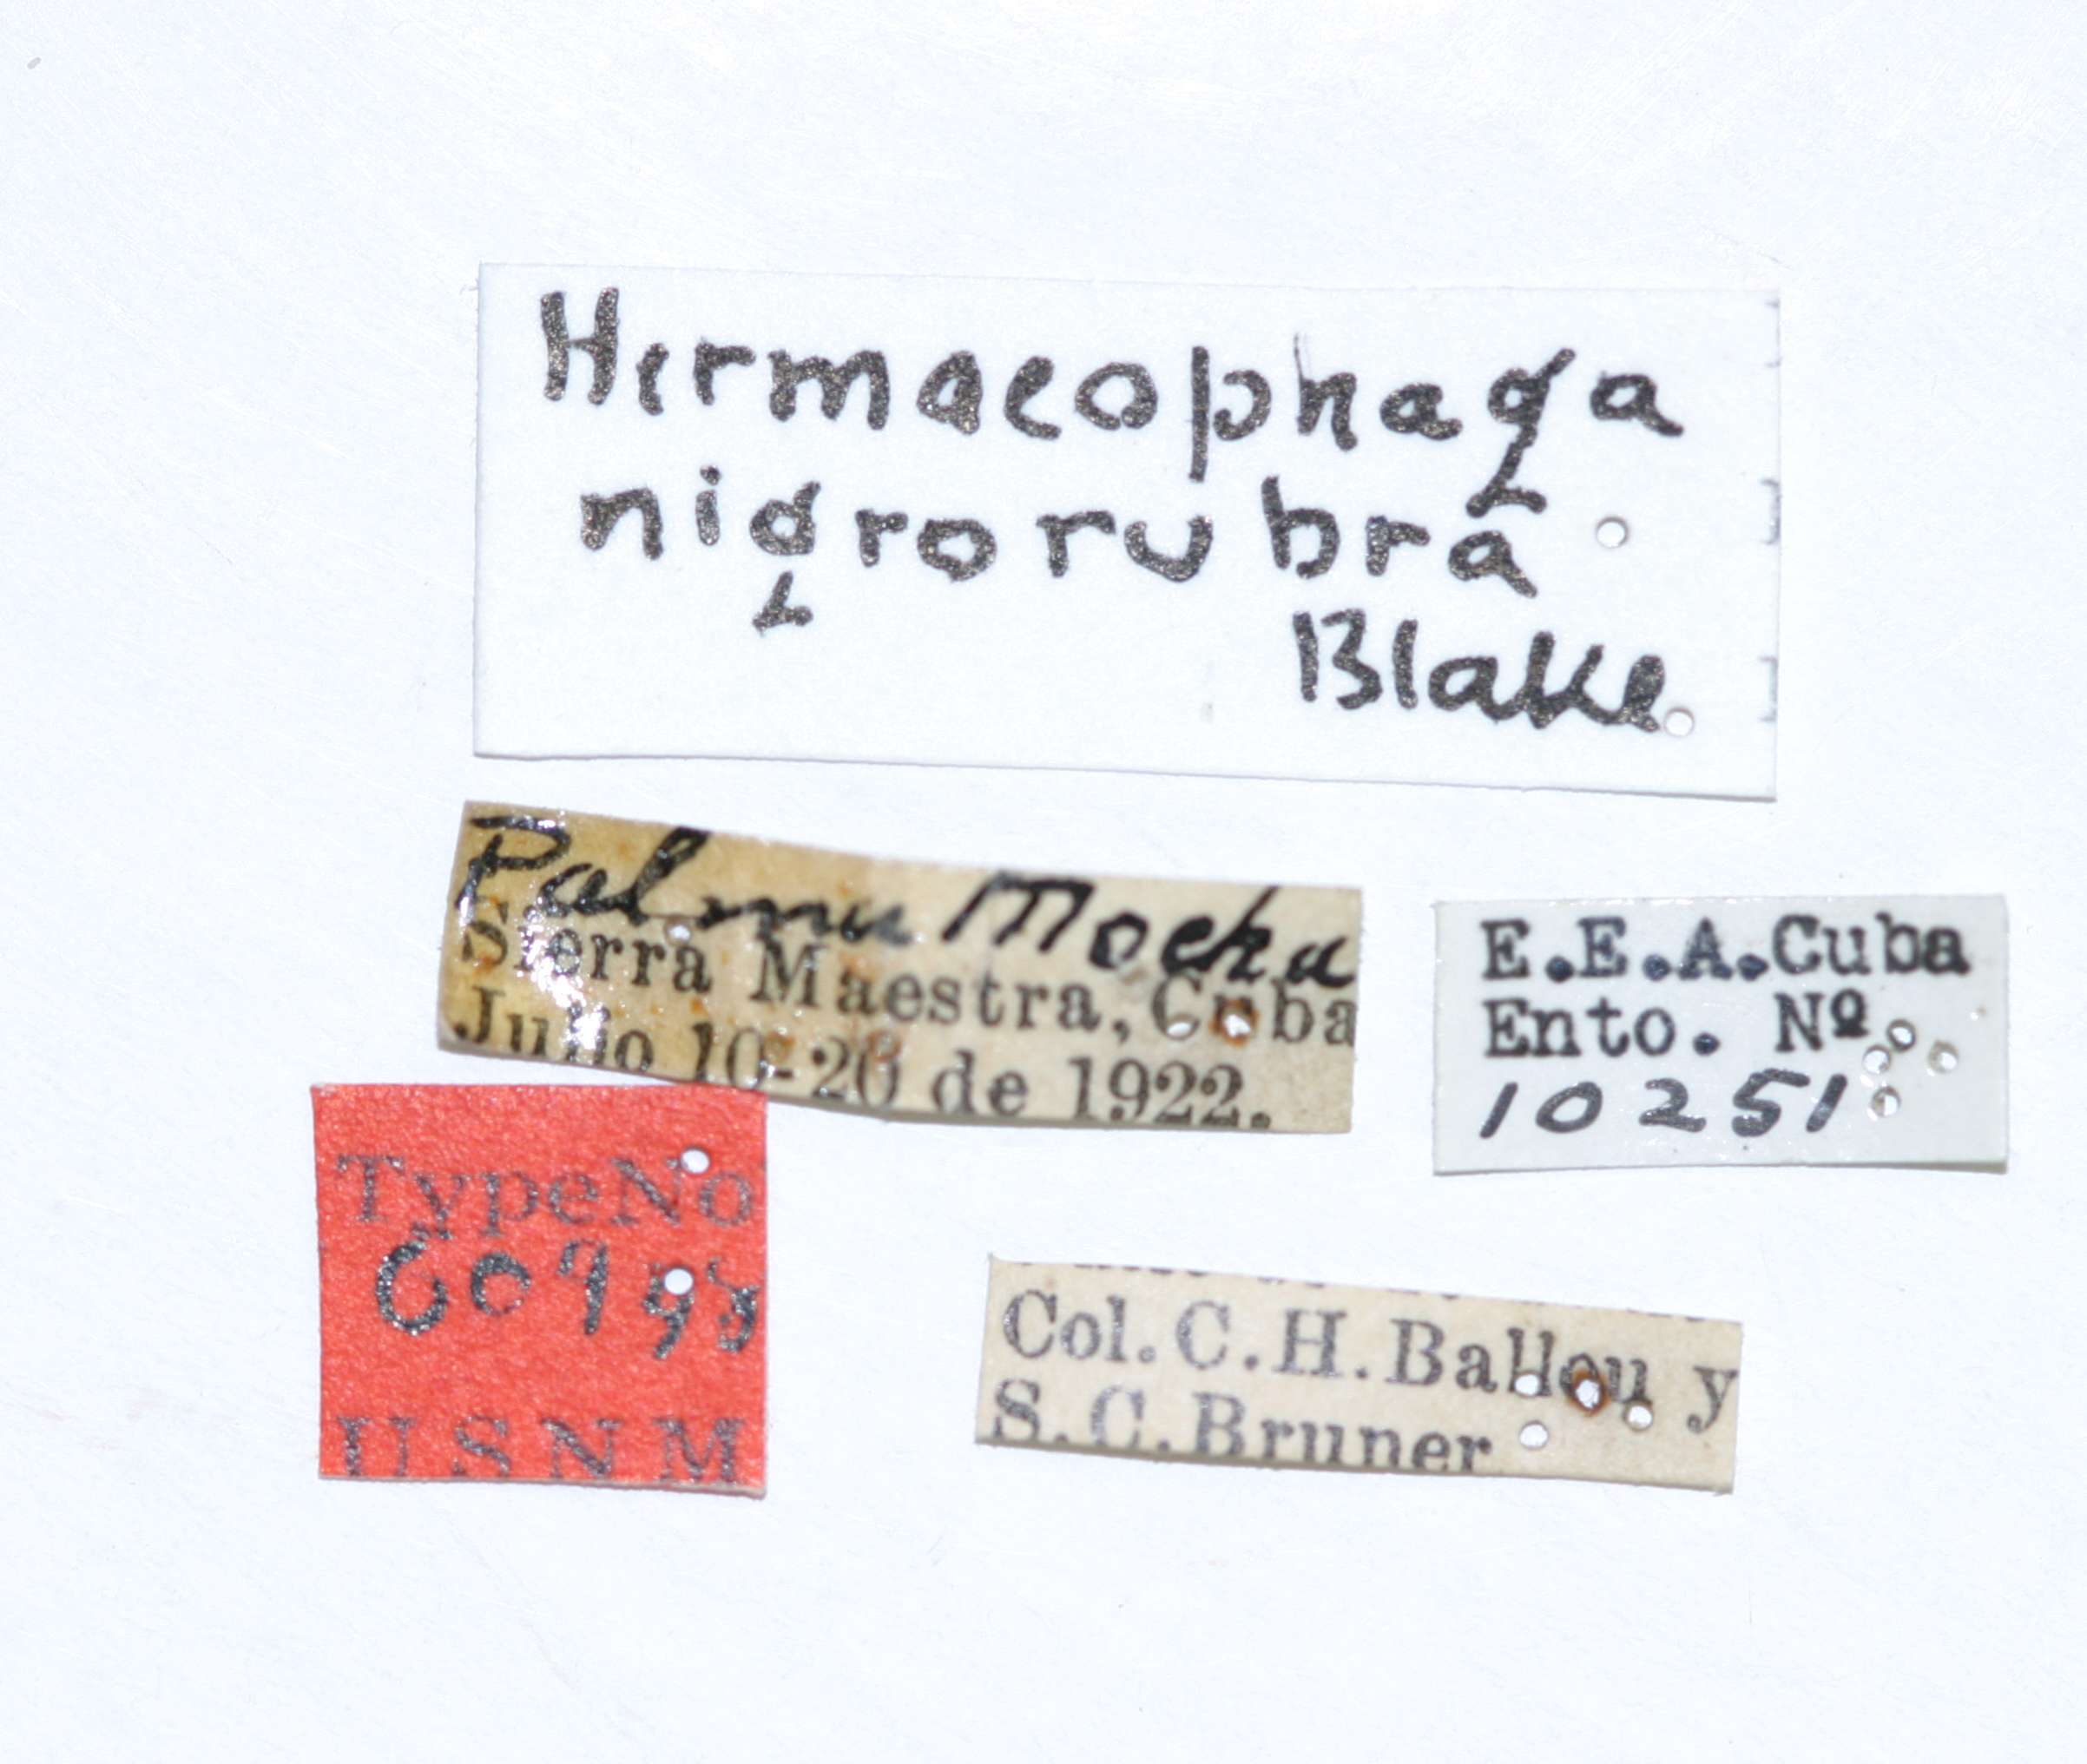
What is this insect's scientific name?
Hermaeophaga nigrorubra
